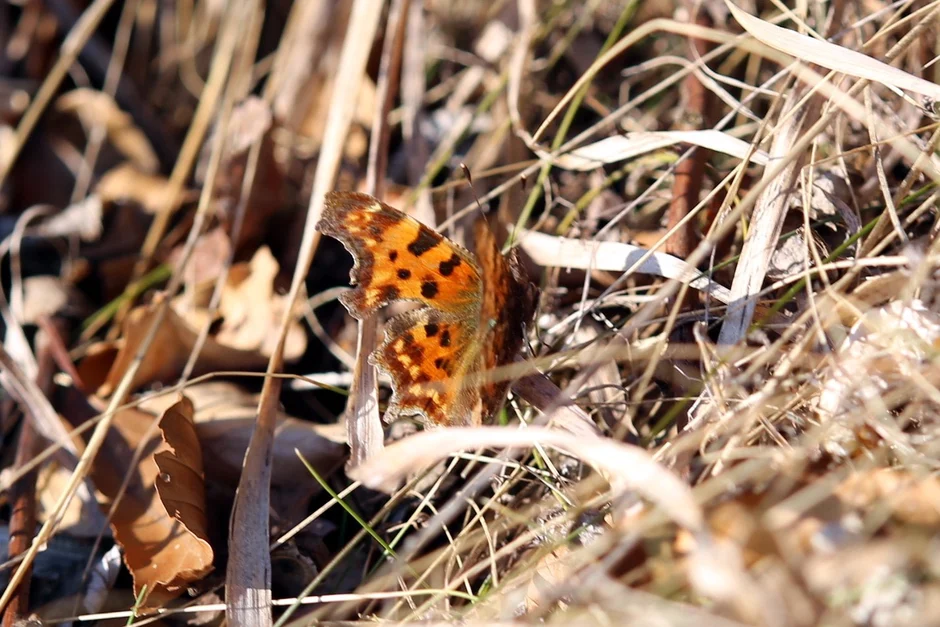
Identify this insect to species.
Polygonia c-album
